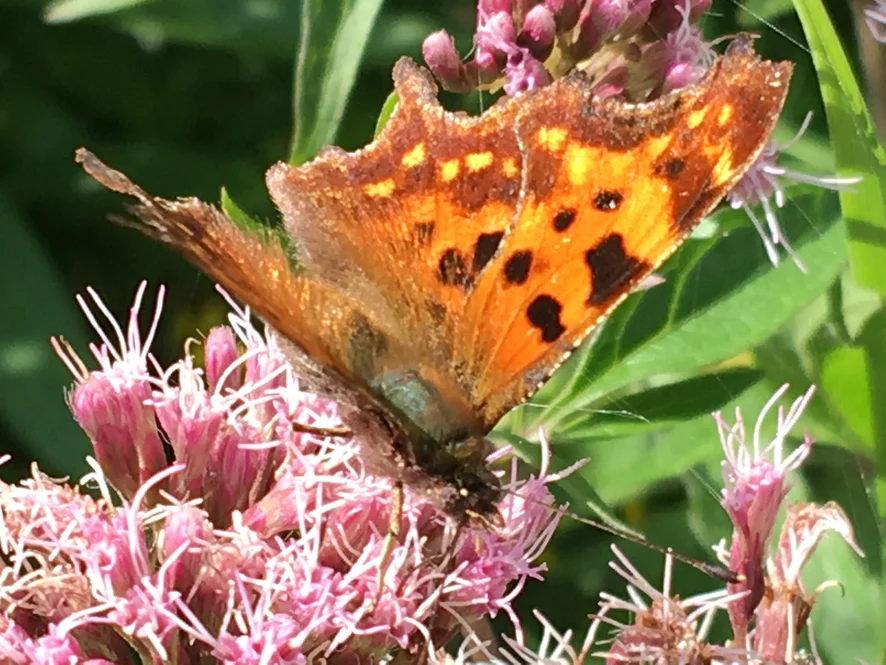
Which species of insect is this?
Polygonia c-album
